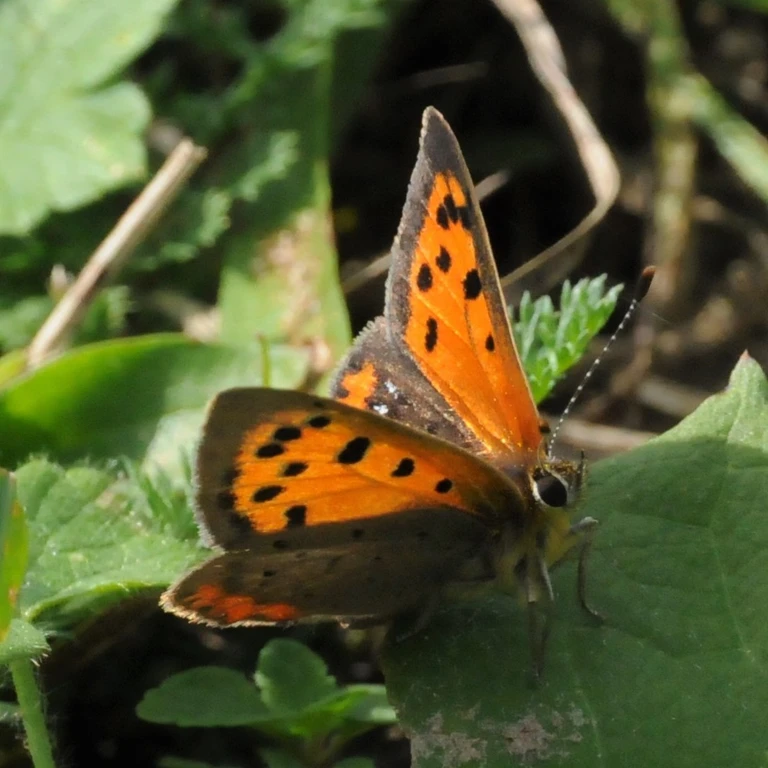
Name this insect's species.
Lycaena phlaeas
